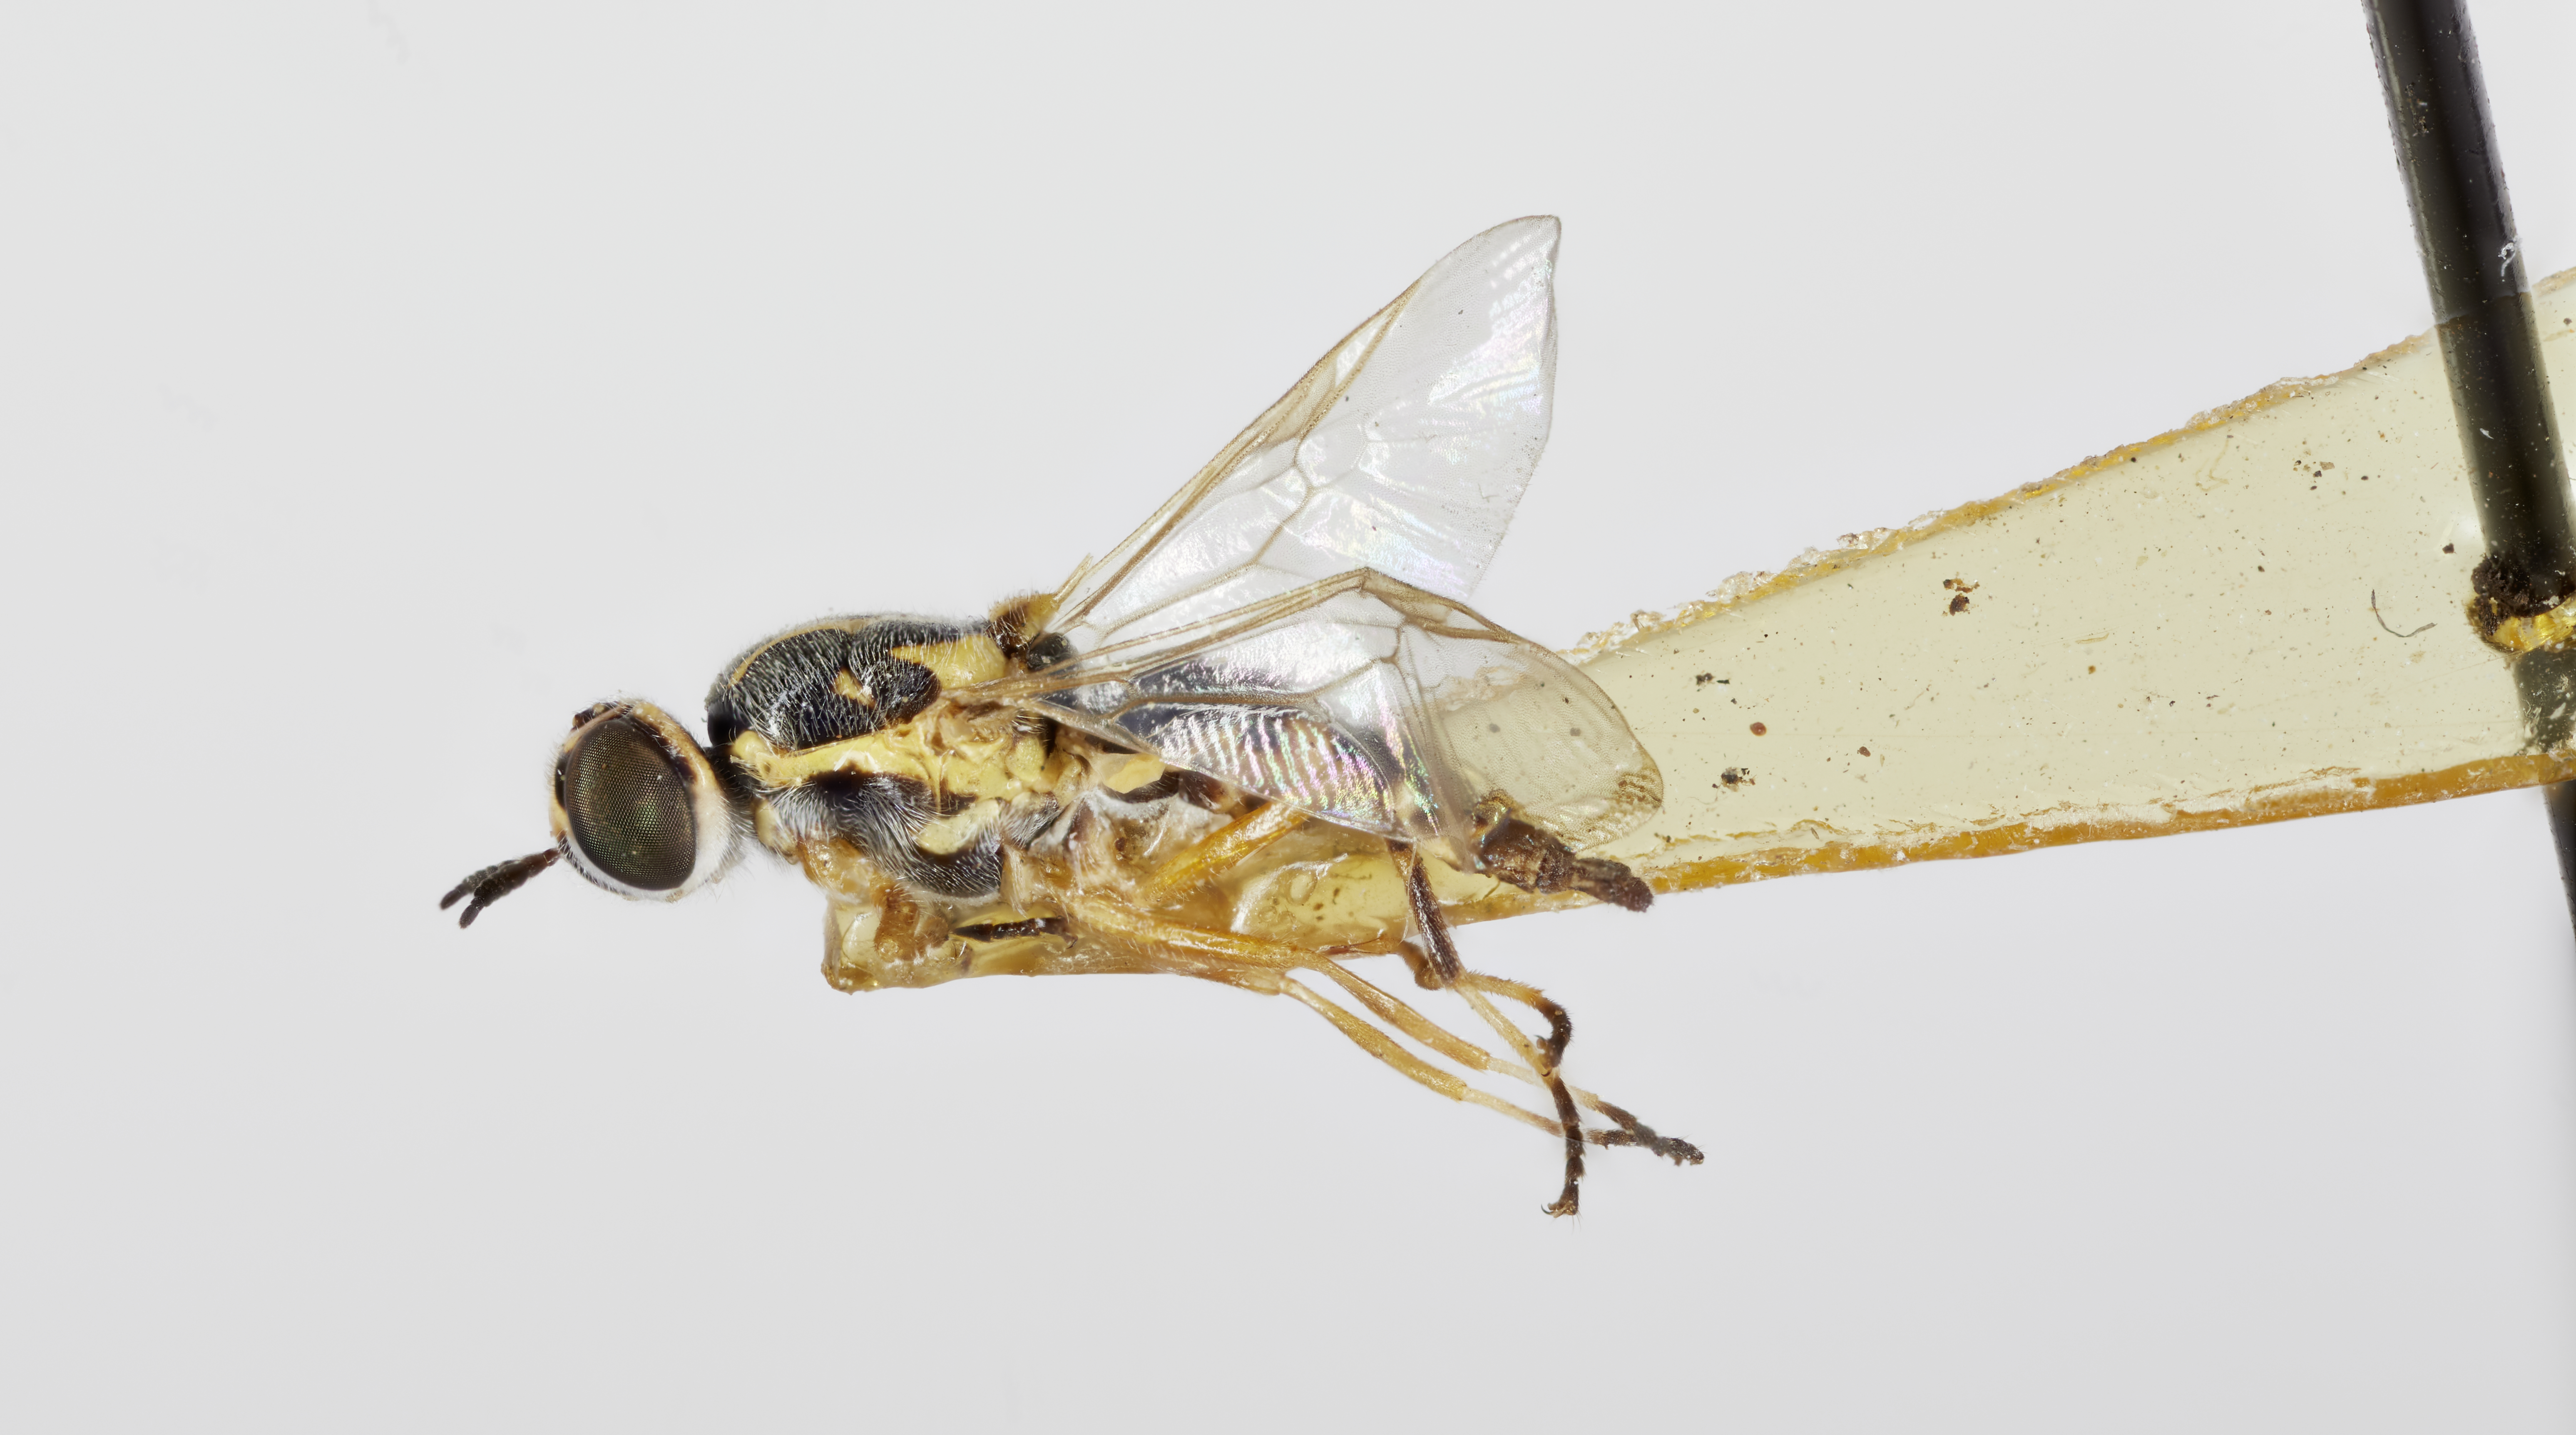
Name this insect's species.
Euparyphus brucensis
